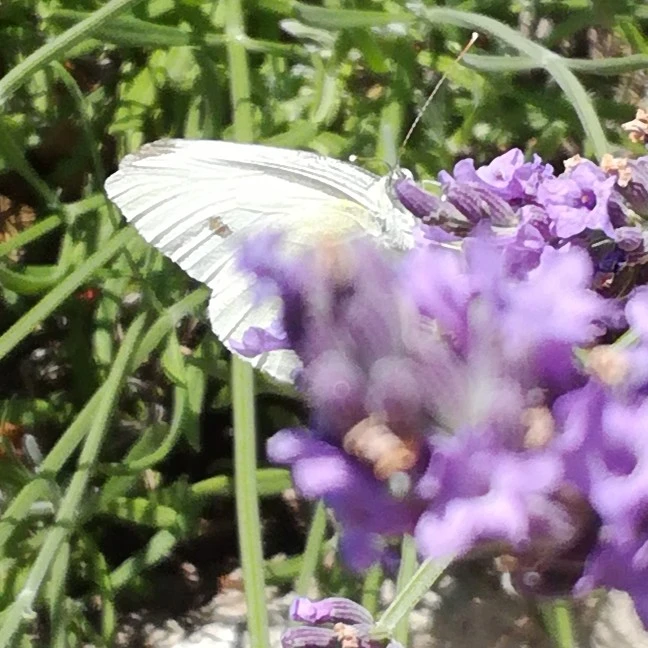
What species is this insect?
Pieris rapae
